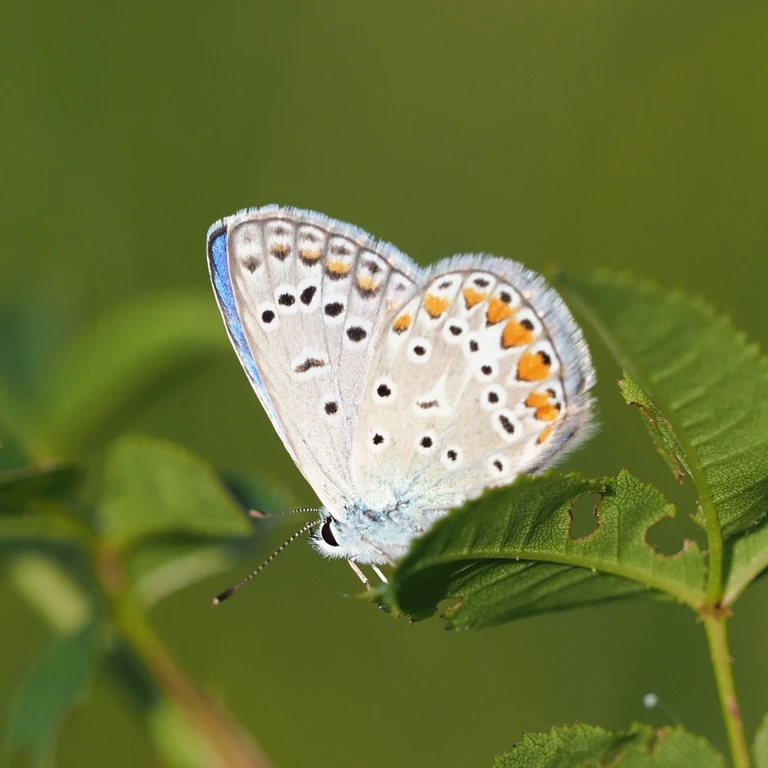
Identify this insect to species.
Polyommatus icarus
